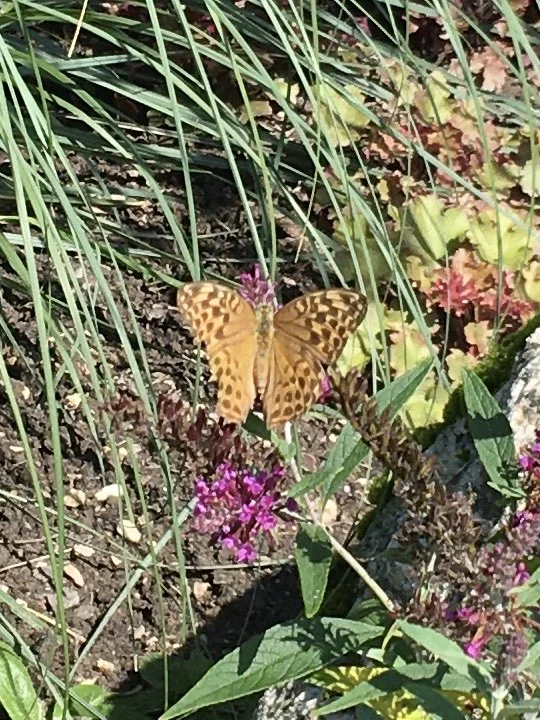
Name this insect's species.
Argynnis paphia
